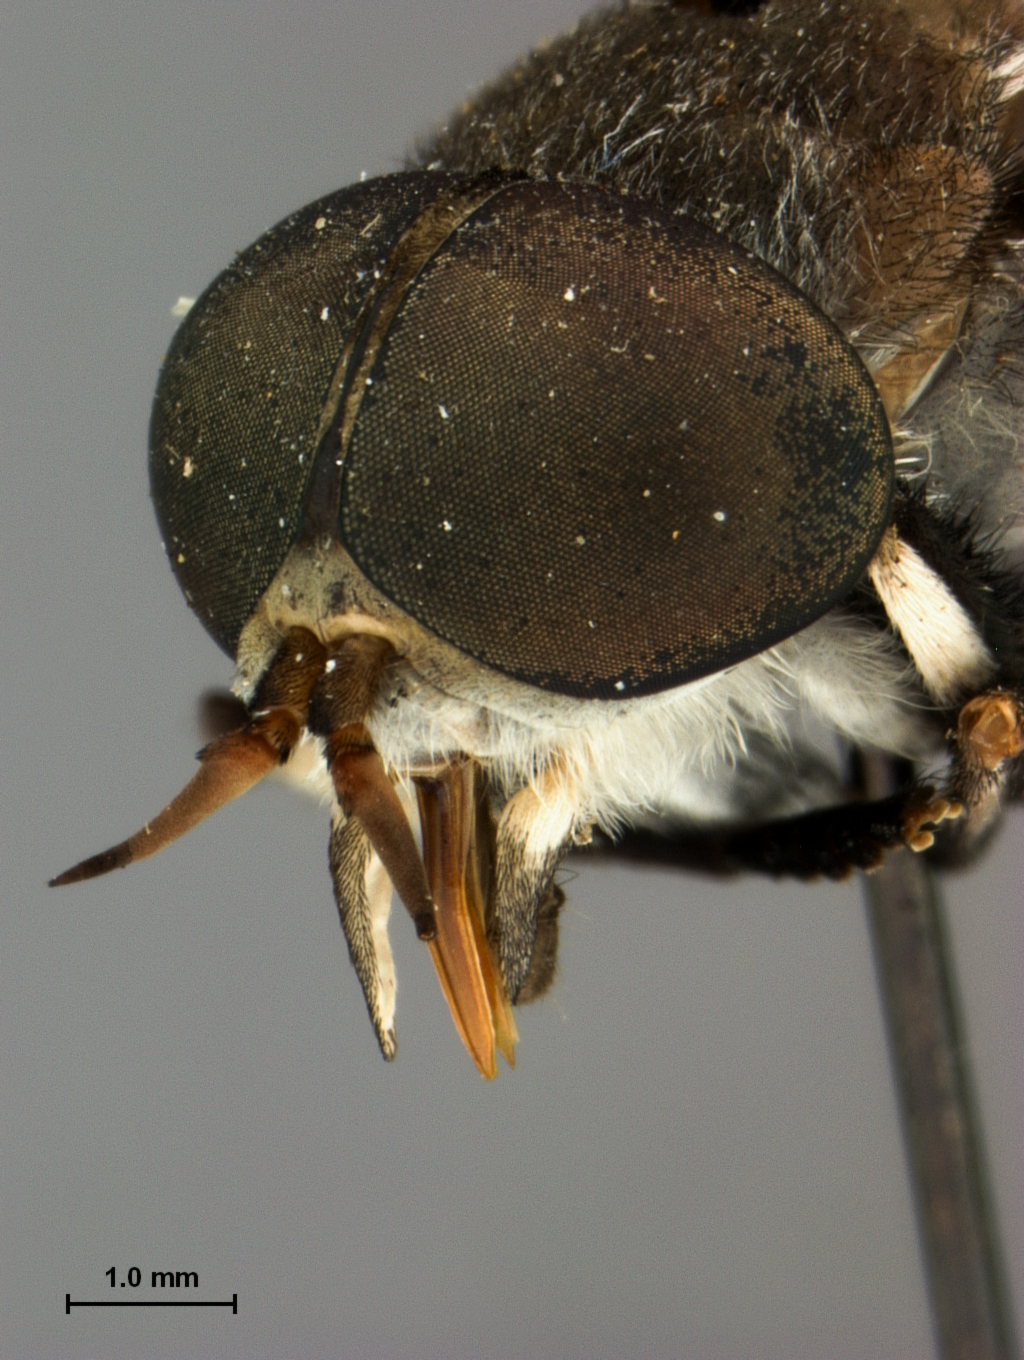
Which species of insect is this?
Tabanus albocirulus (also Tabanus albocirculus)
